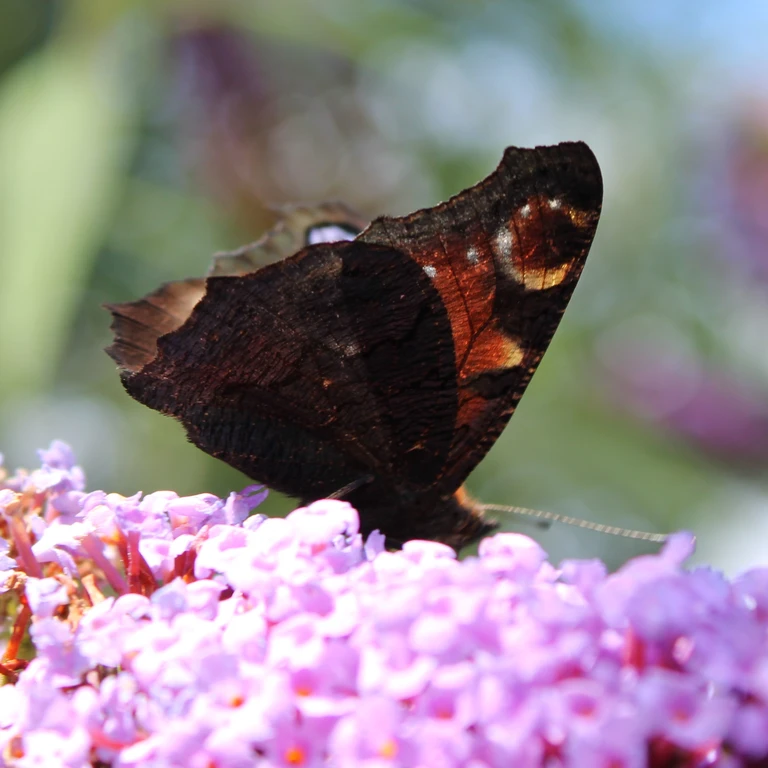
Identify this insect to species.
Aglais io
